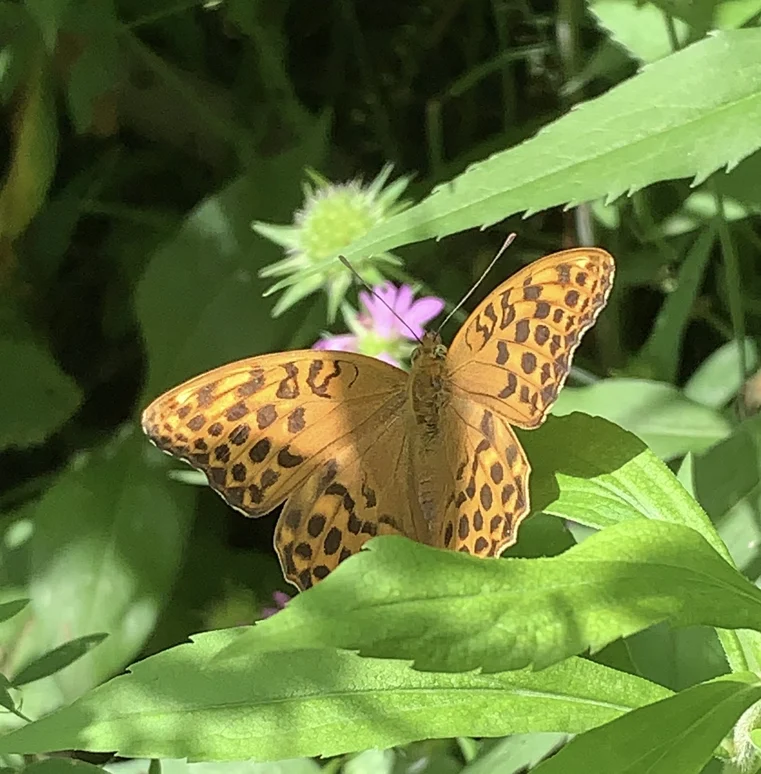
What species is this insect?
Argynnis paphia
